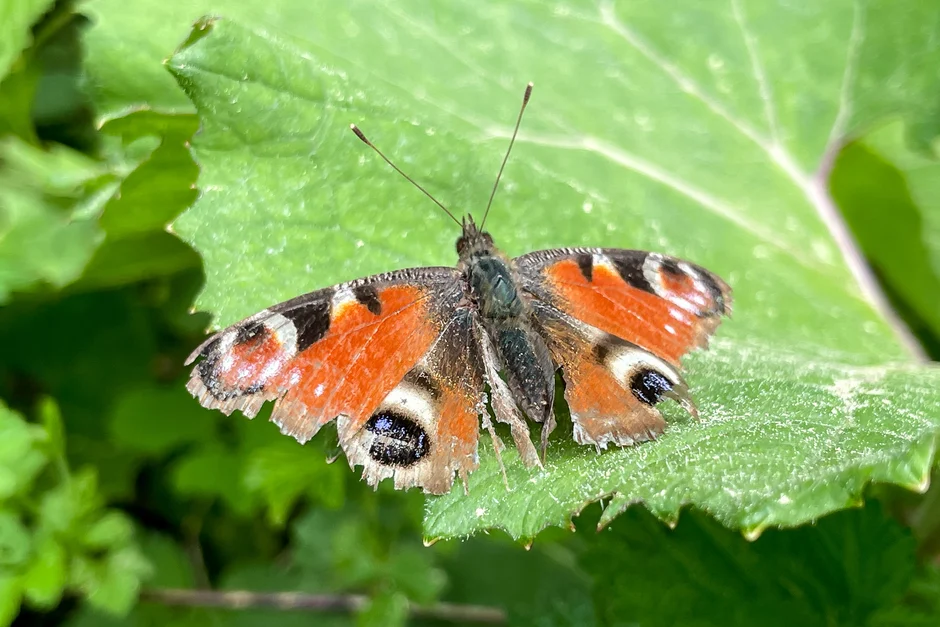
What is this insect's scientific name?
Aglais io
